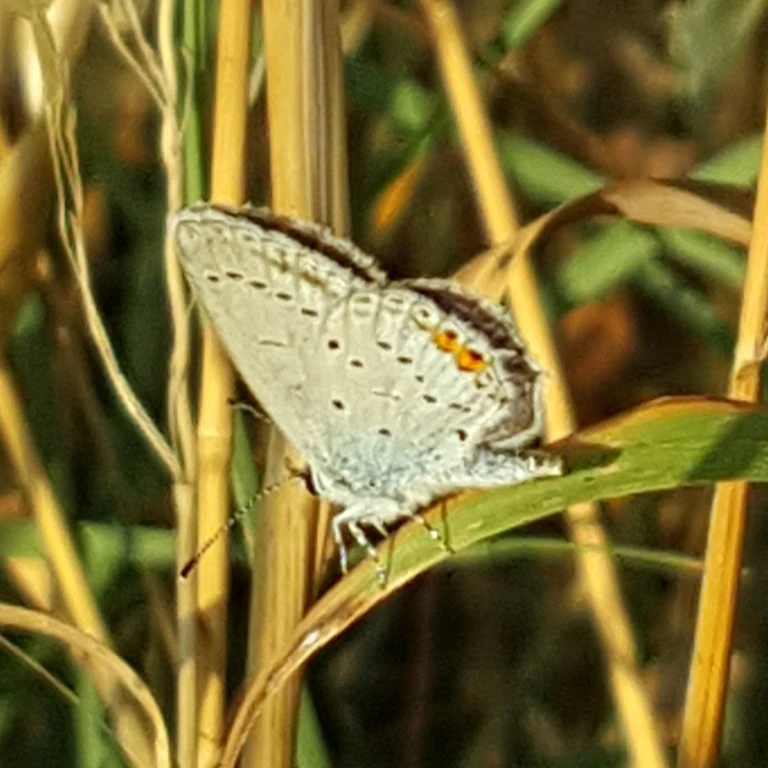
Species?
Cupido argiades (also Elkalyce argiades)
